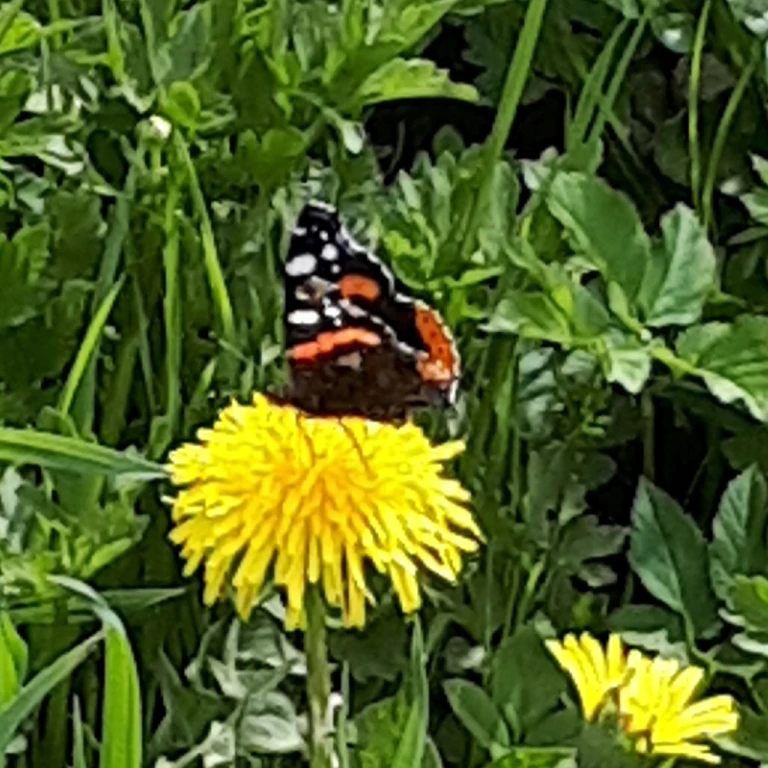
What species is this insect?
Vanessa atalanta
